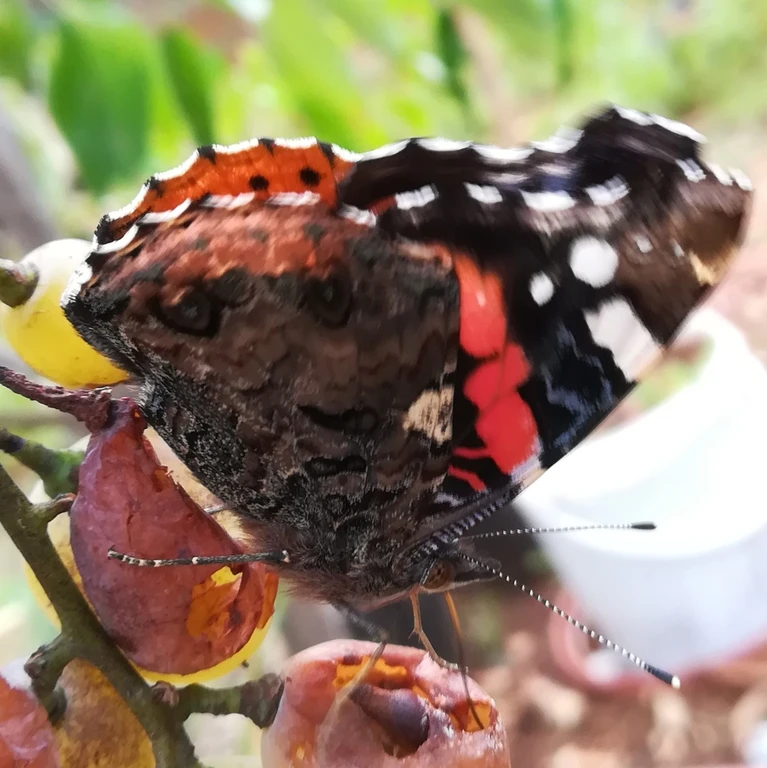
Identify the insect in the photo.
Vanessa atalanta
